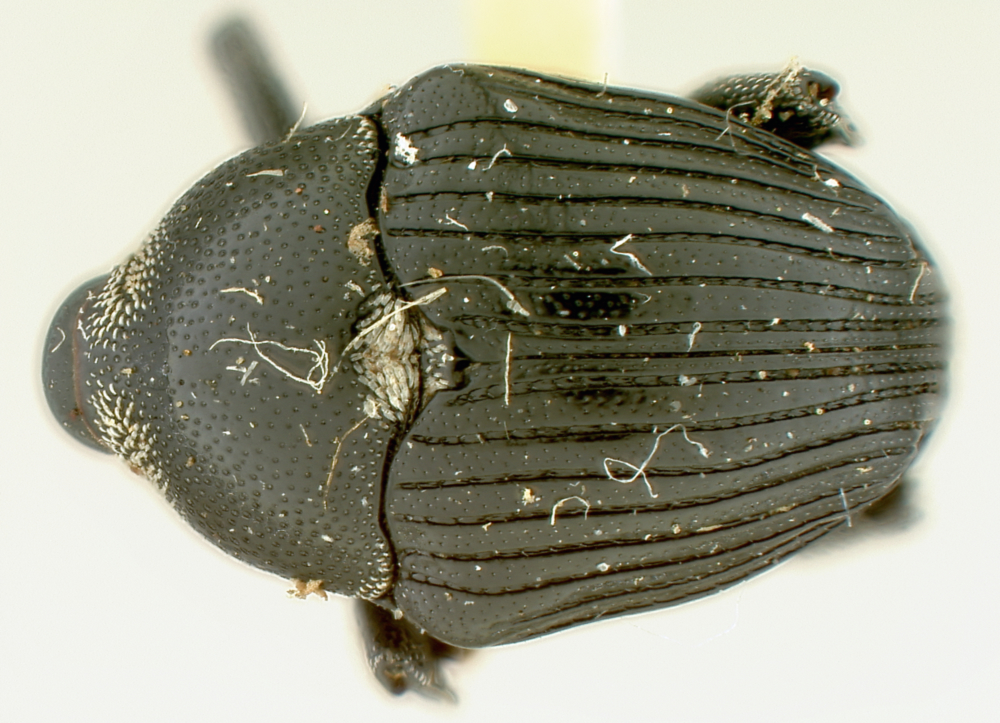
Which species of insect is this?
Tenemotes parviclavus
